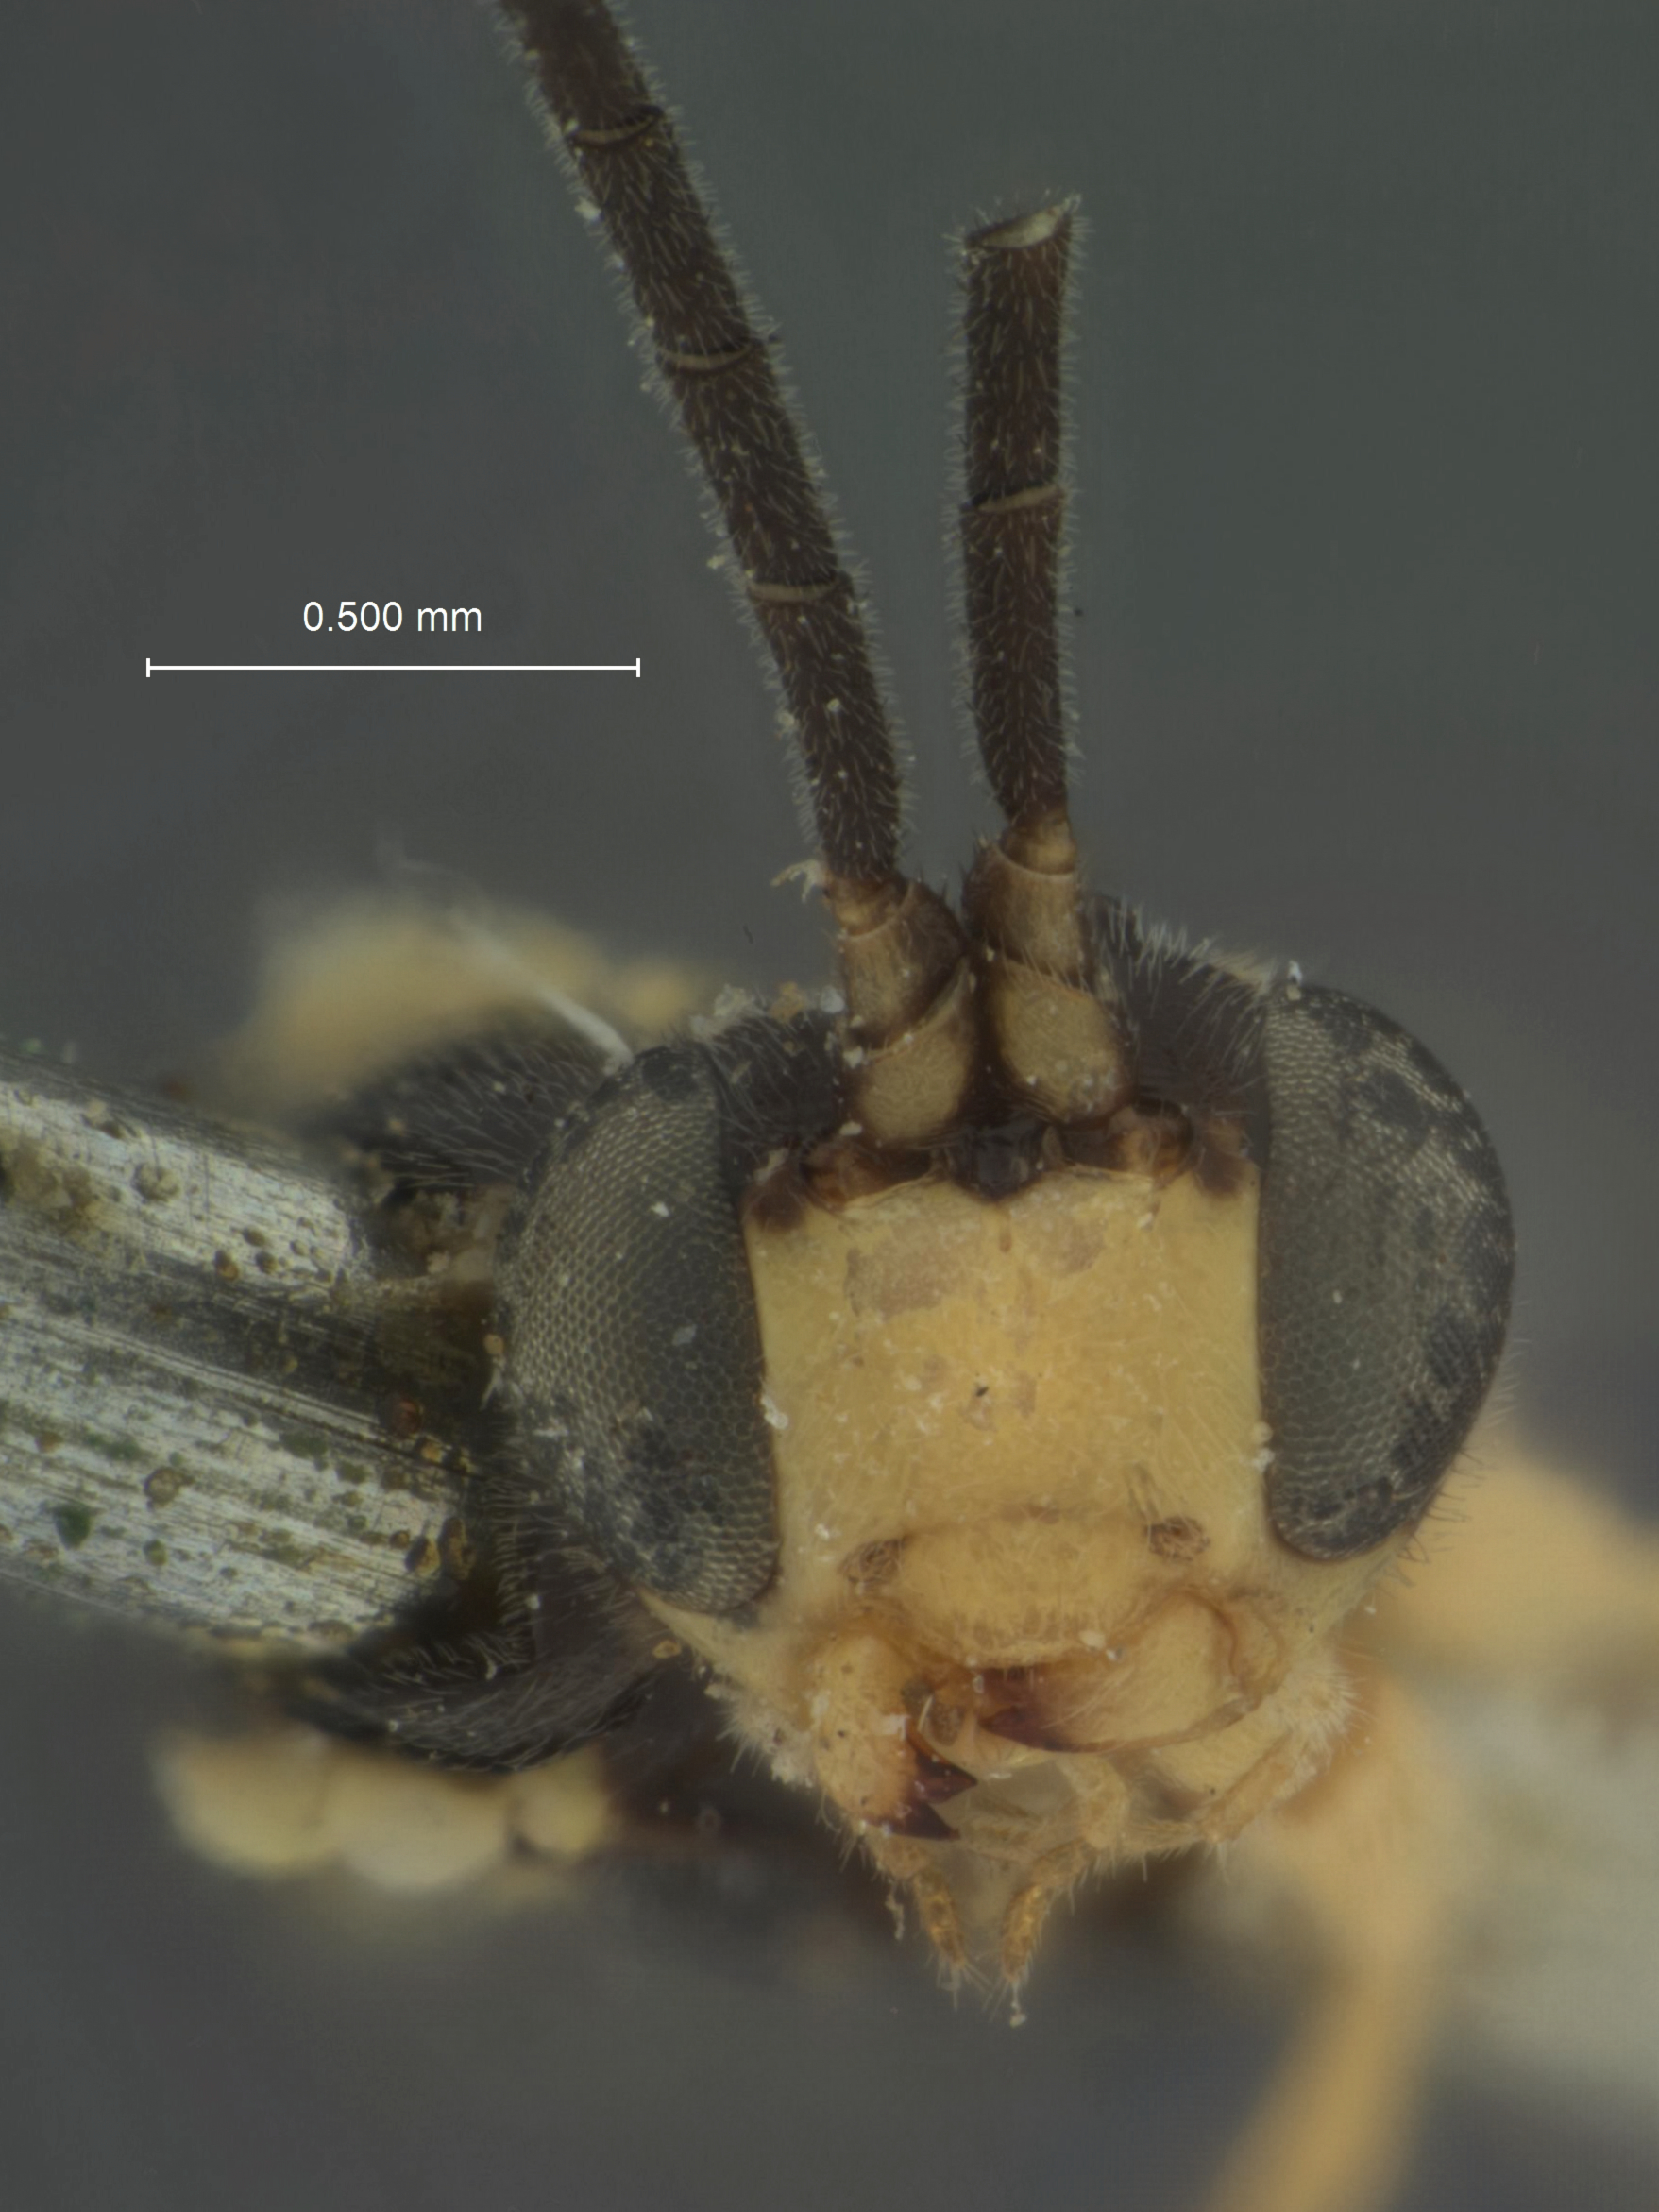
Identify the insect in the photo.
Phytodietus flavifrons
